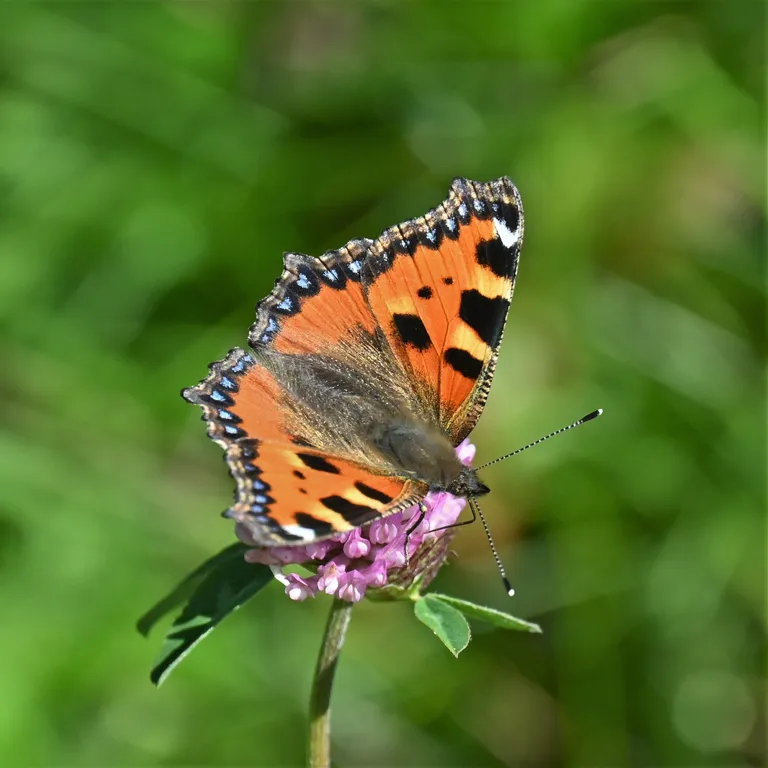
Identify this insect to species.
Aglais urticae
